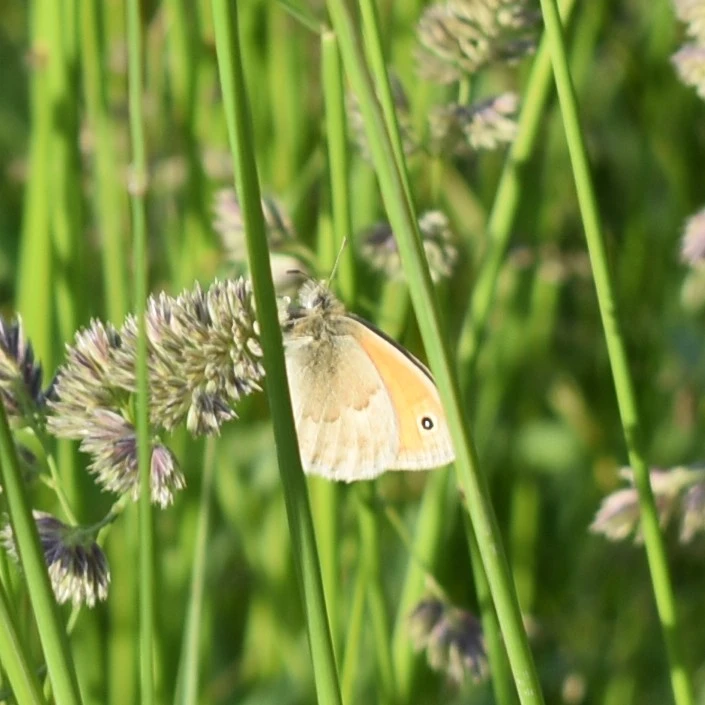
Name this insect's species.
Coenonympha pamphilus
